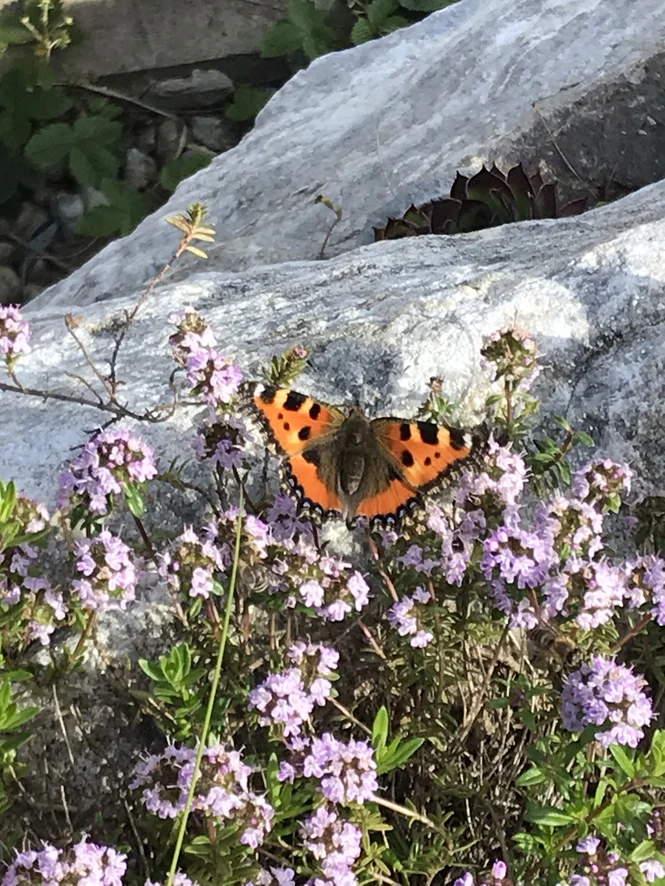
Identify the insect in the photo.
Aglais urticae
